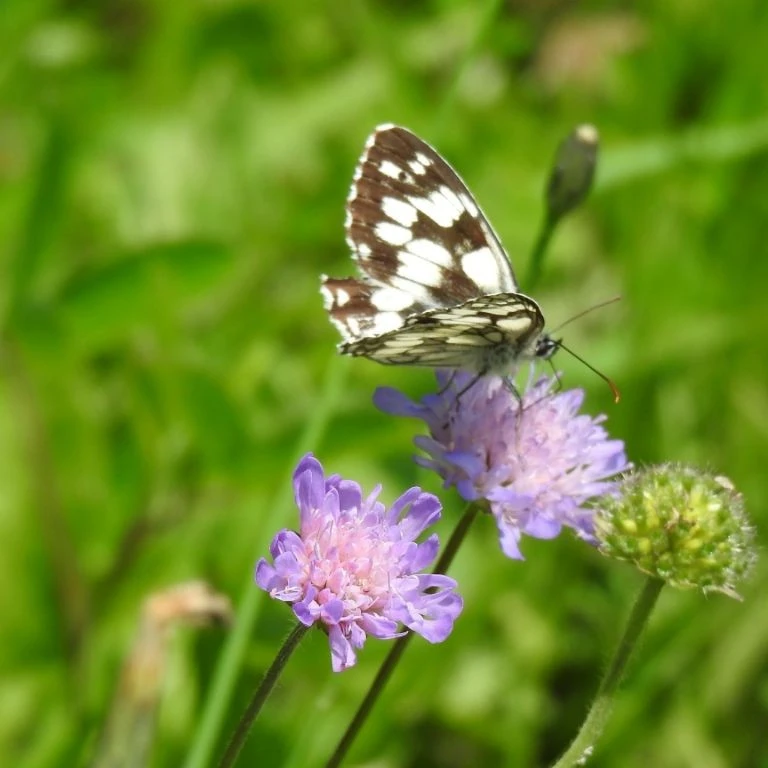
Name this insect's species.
Melanargia galathea
